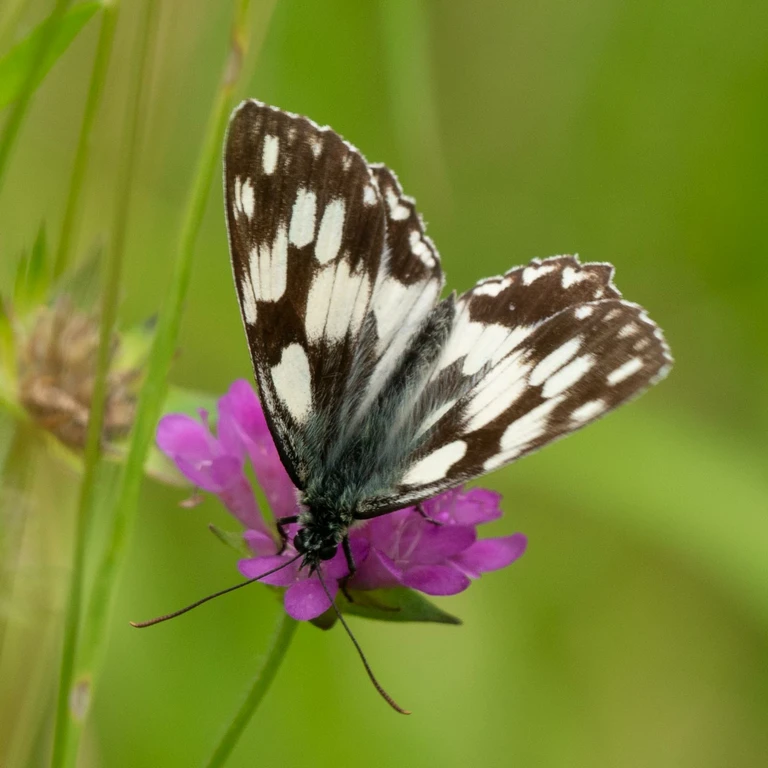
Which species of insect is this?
Melanargia galathea
